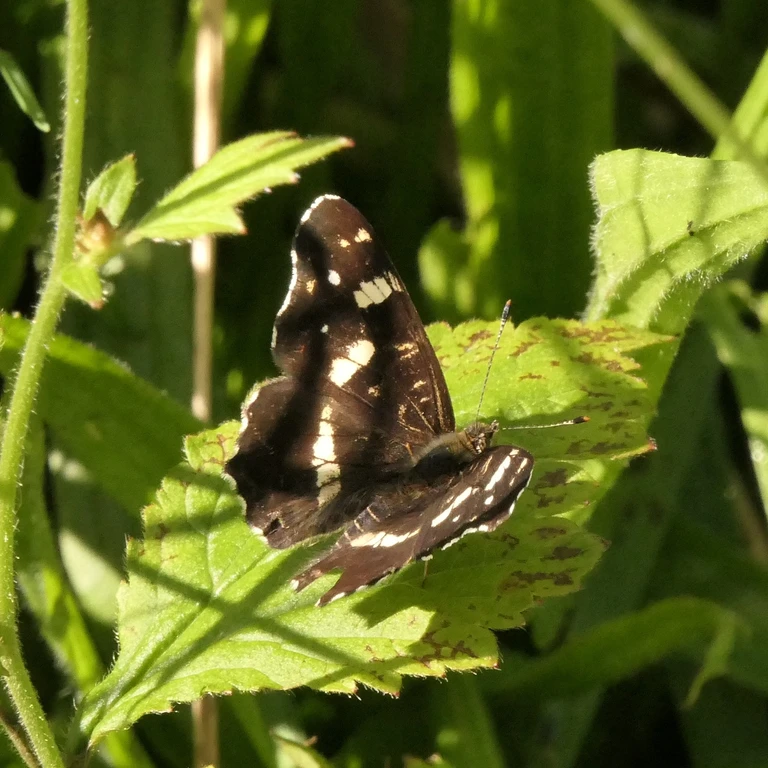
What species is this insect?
Araschnia levana
